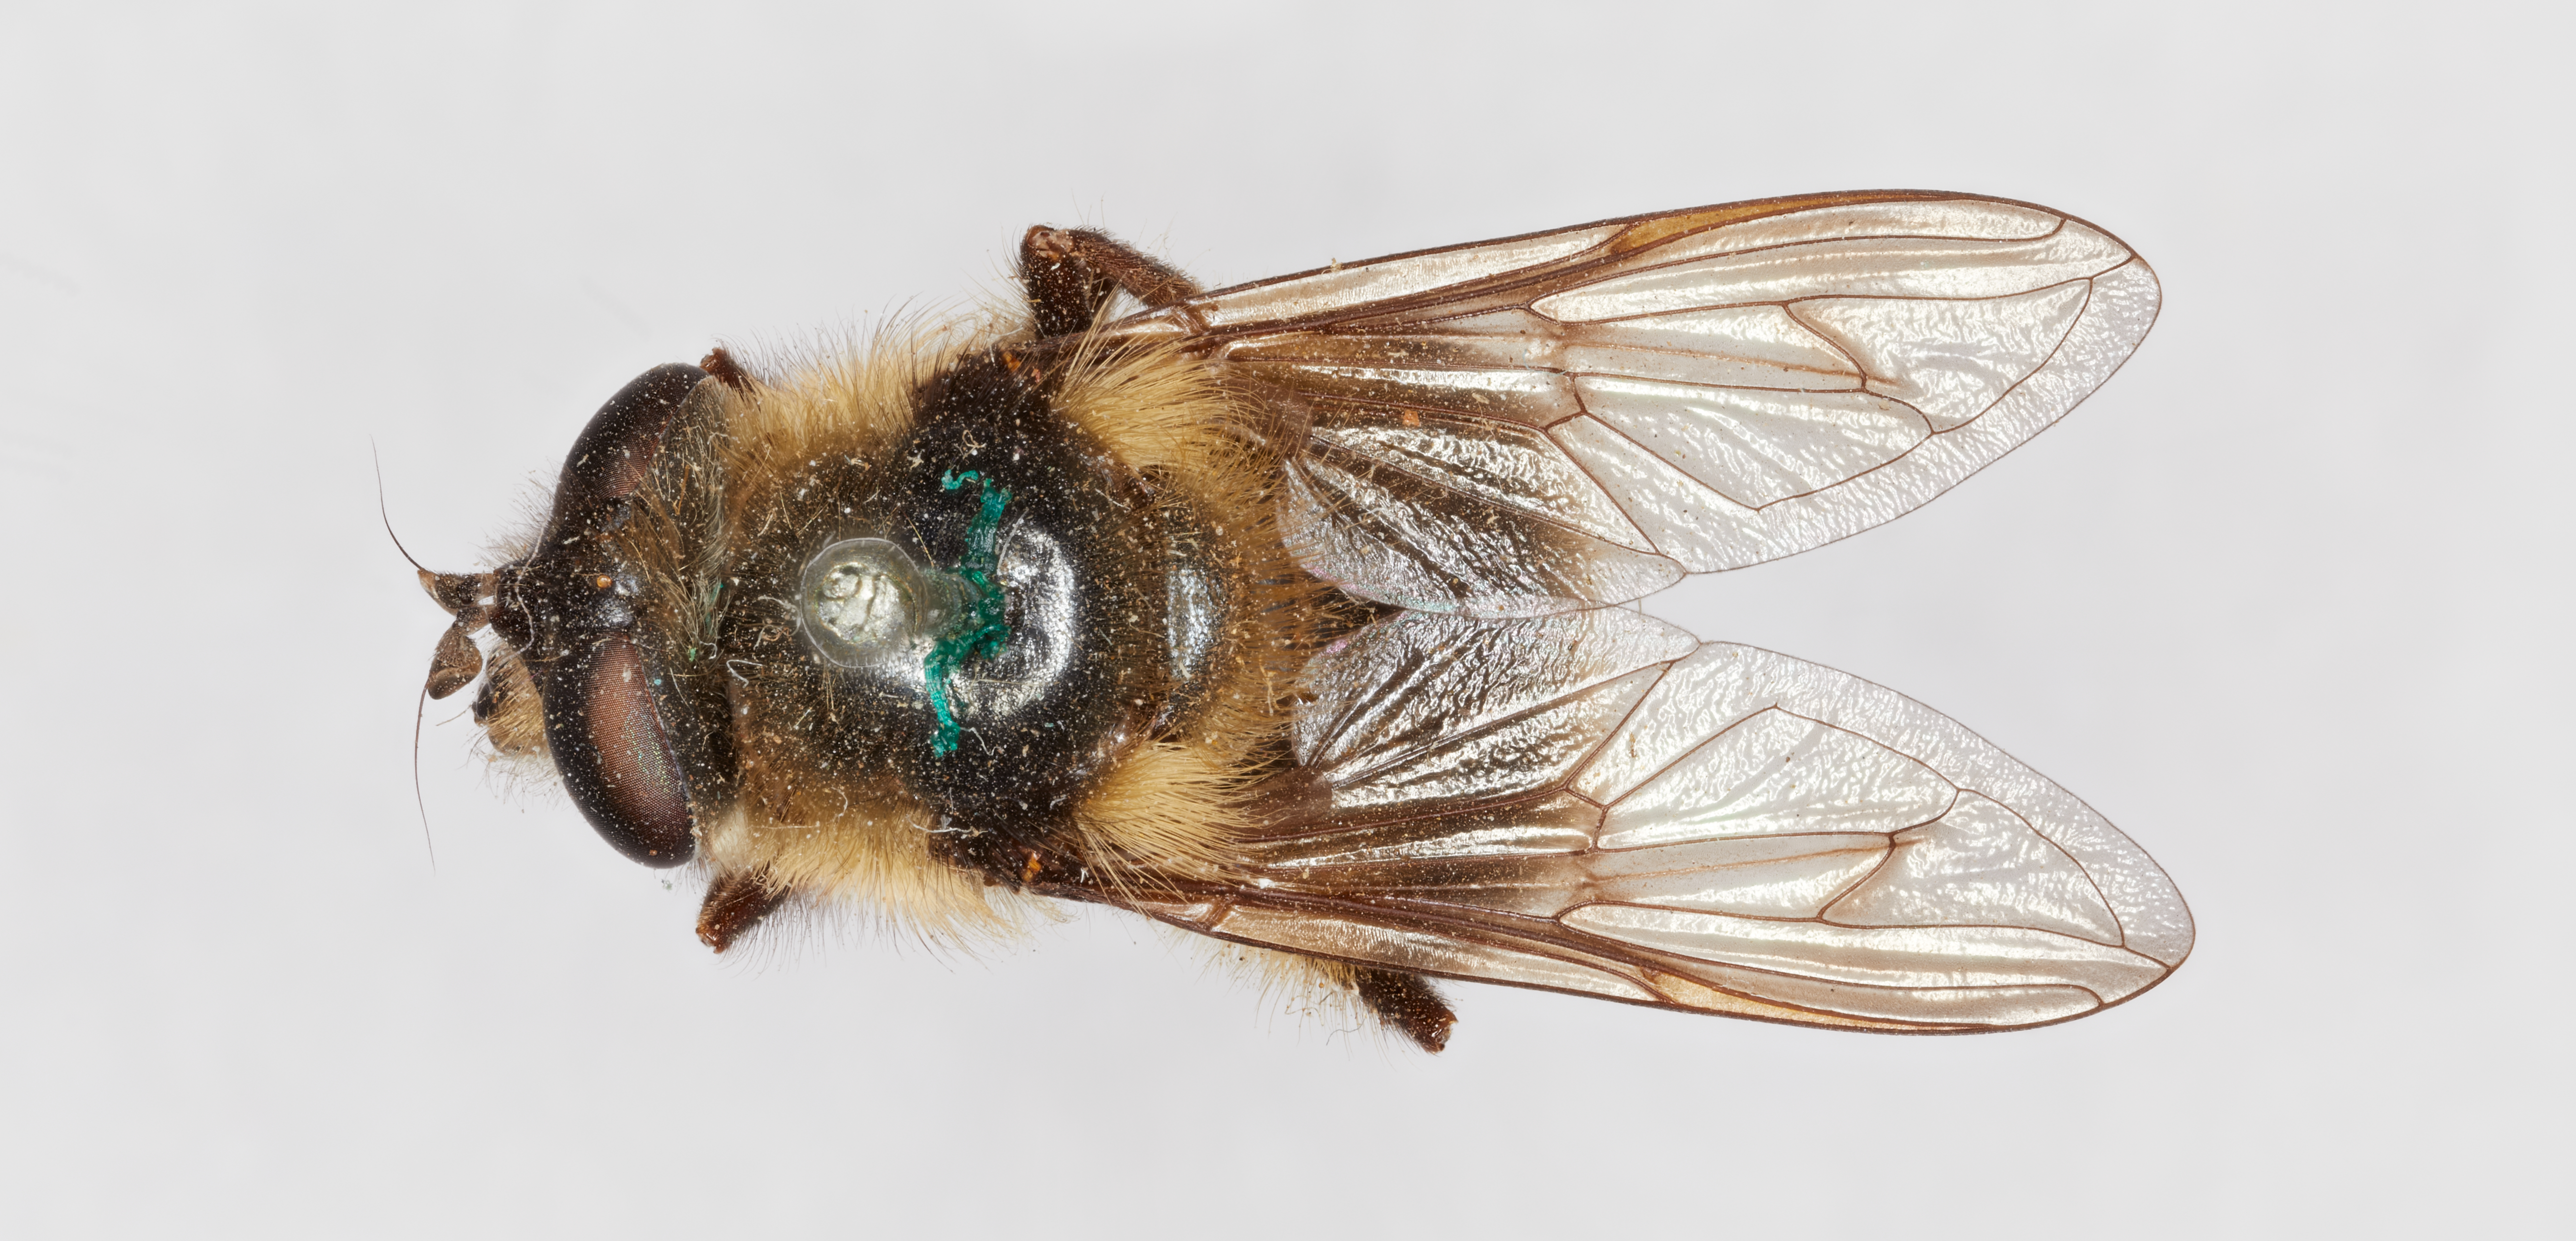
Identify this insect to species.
Brachymyia nigripes
